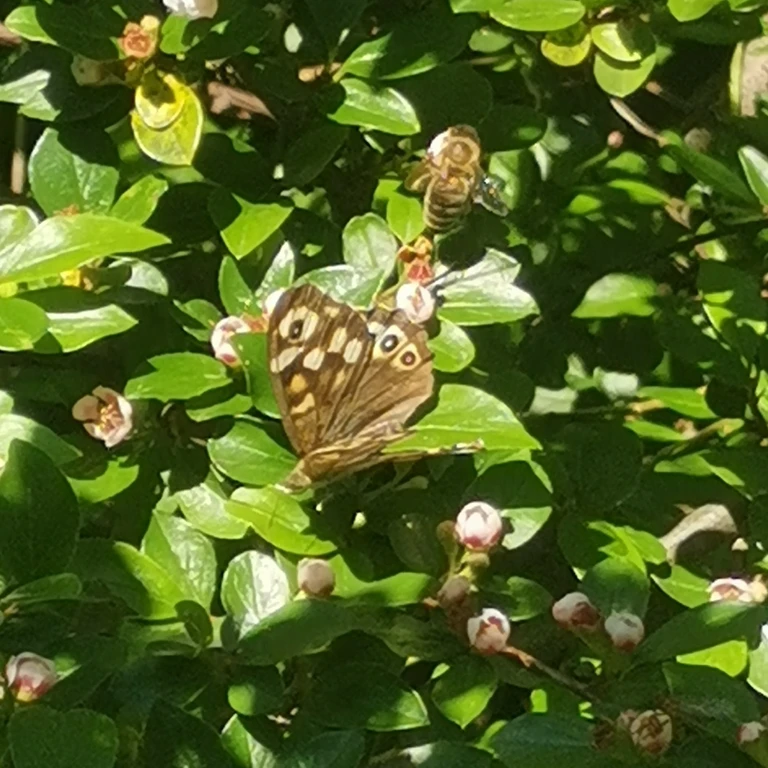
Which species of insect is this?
Pararge aegeria
